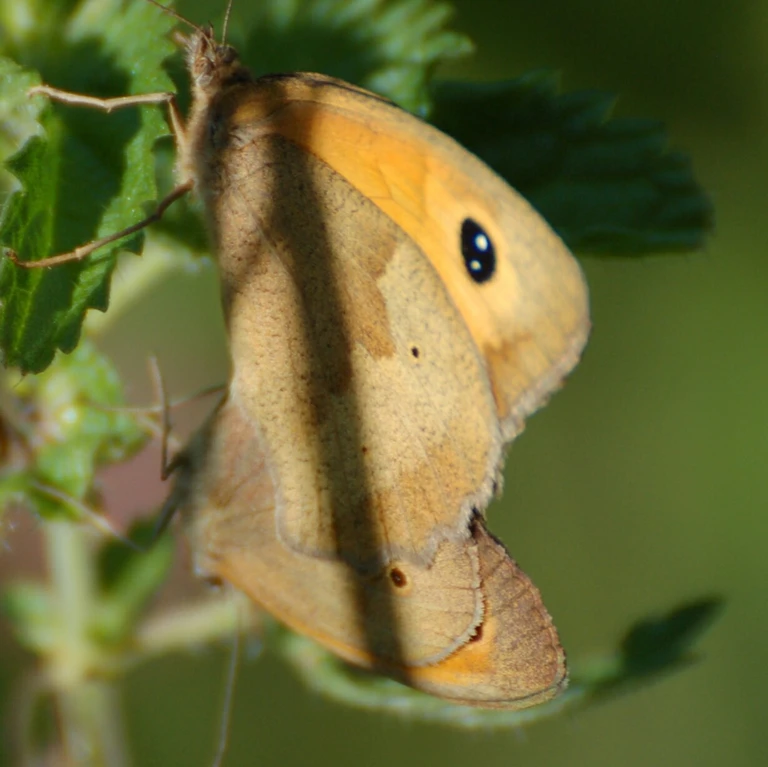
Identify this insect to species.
Maniola jurtina
